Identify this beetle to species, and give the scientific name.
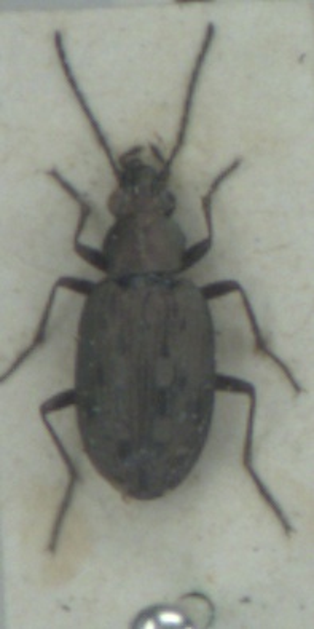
Bembidion litorale
